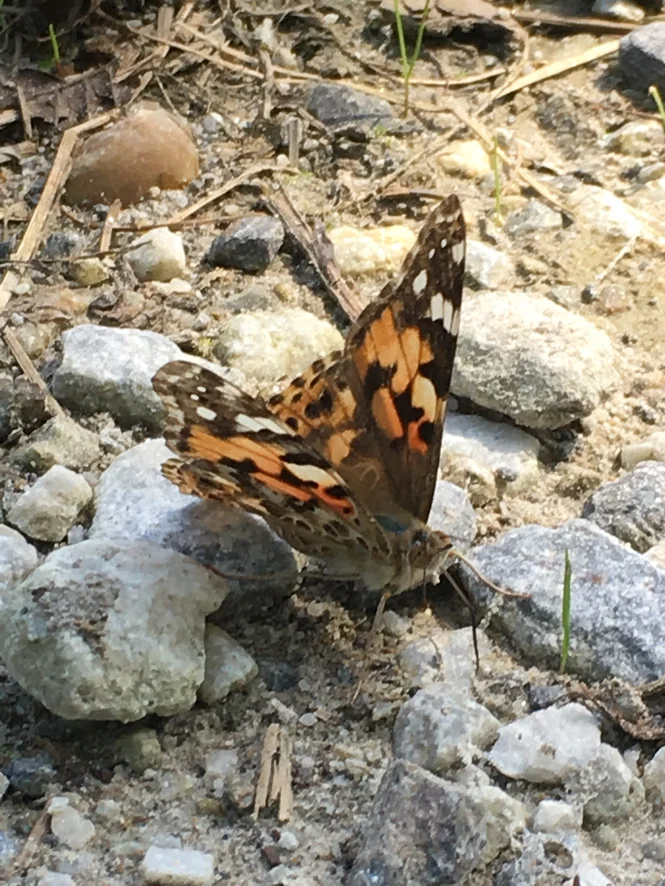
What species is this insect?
Vanessa cardui
